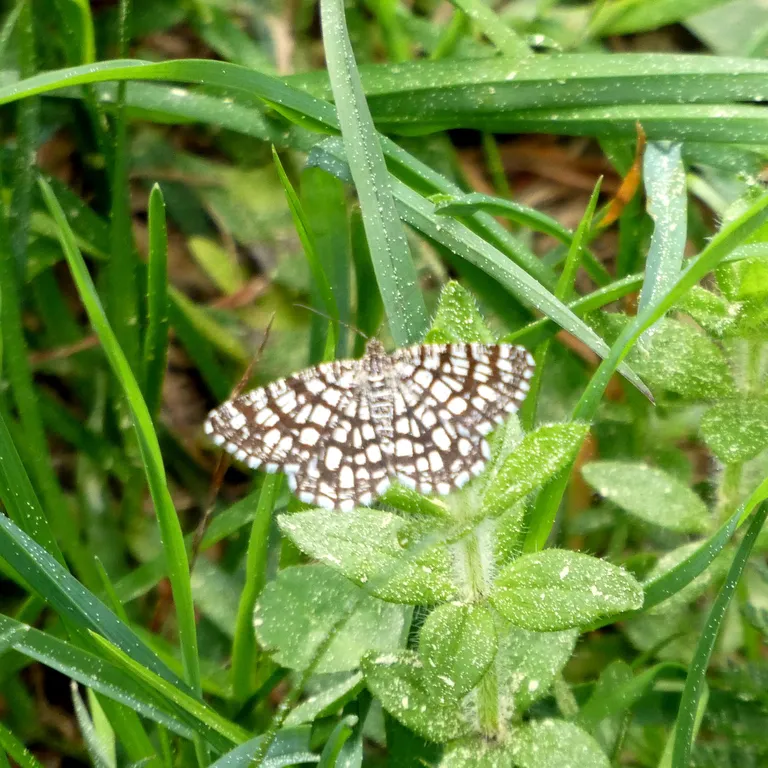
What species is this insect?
Chiasmia clathrata
